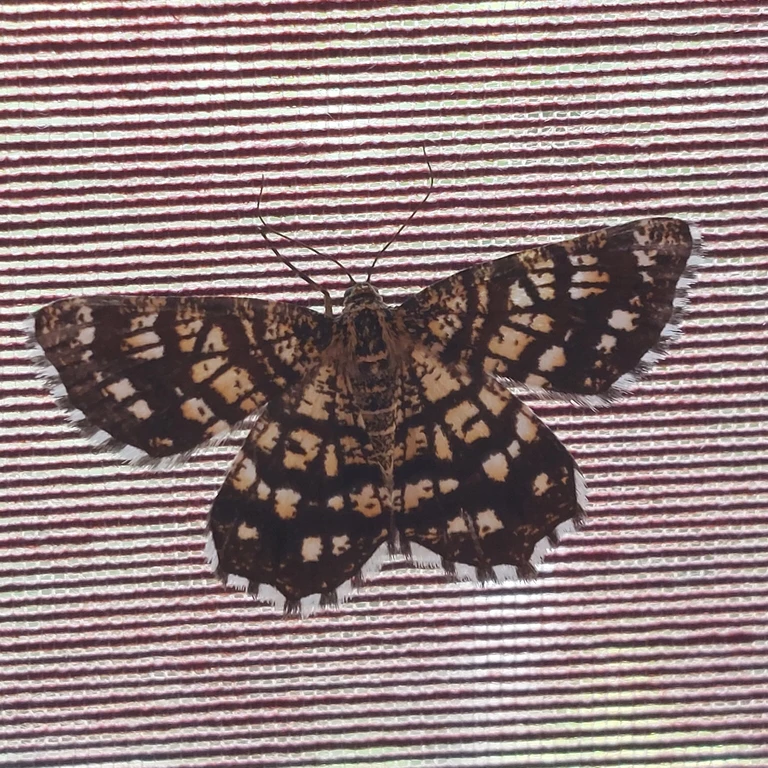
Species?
Chiasmia clathrata
